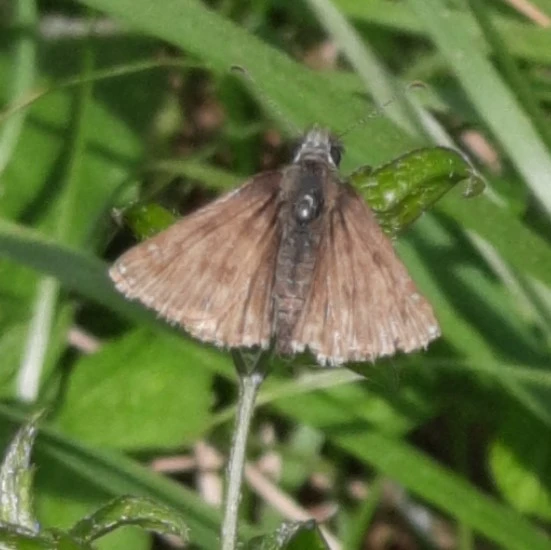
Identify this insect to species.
Erynnis tages
